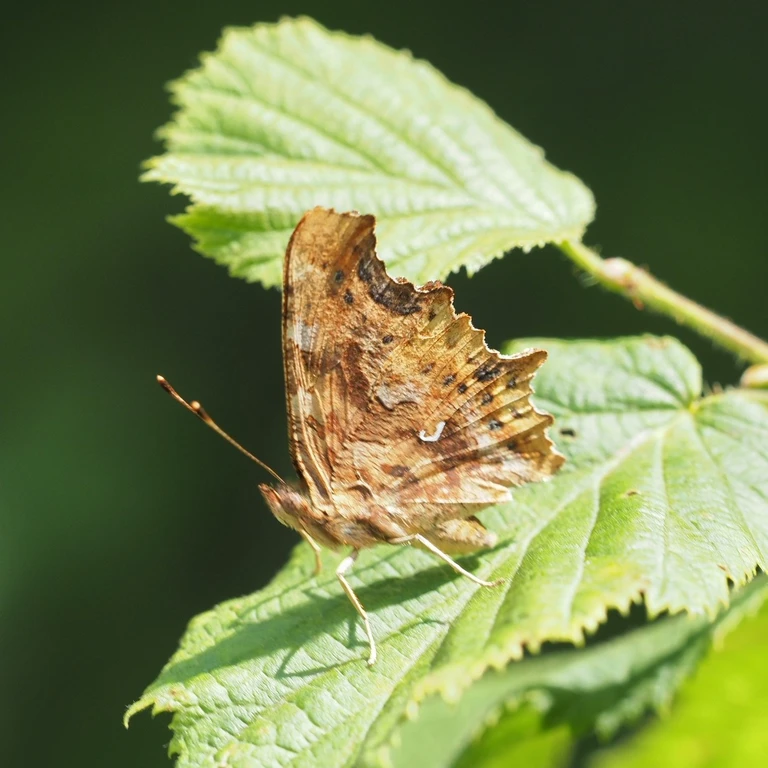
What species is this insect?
Polygonia c-album
